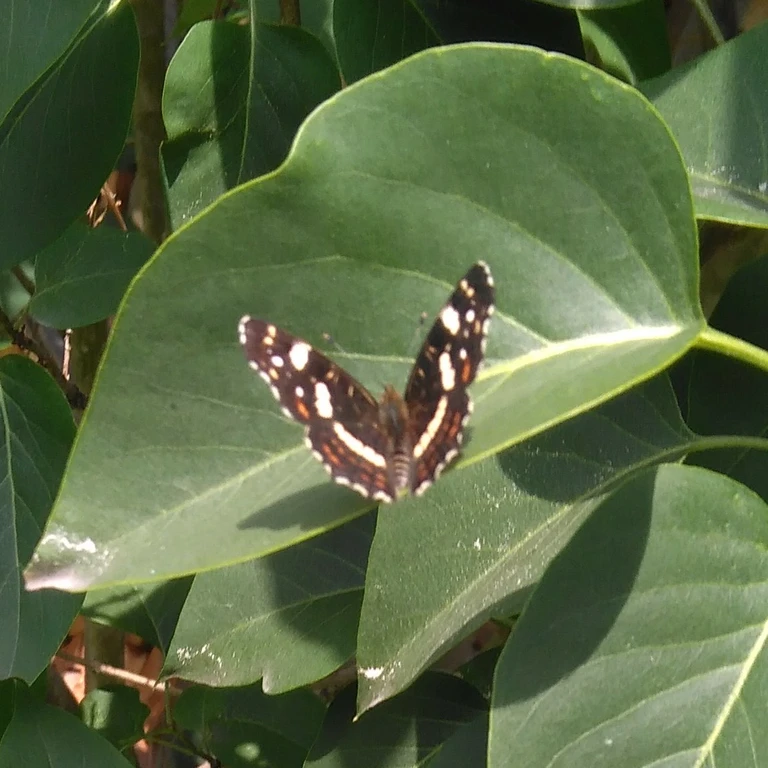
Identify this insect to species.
Araschnia levana
